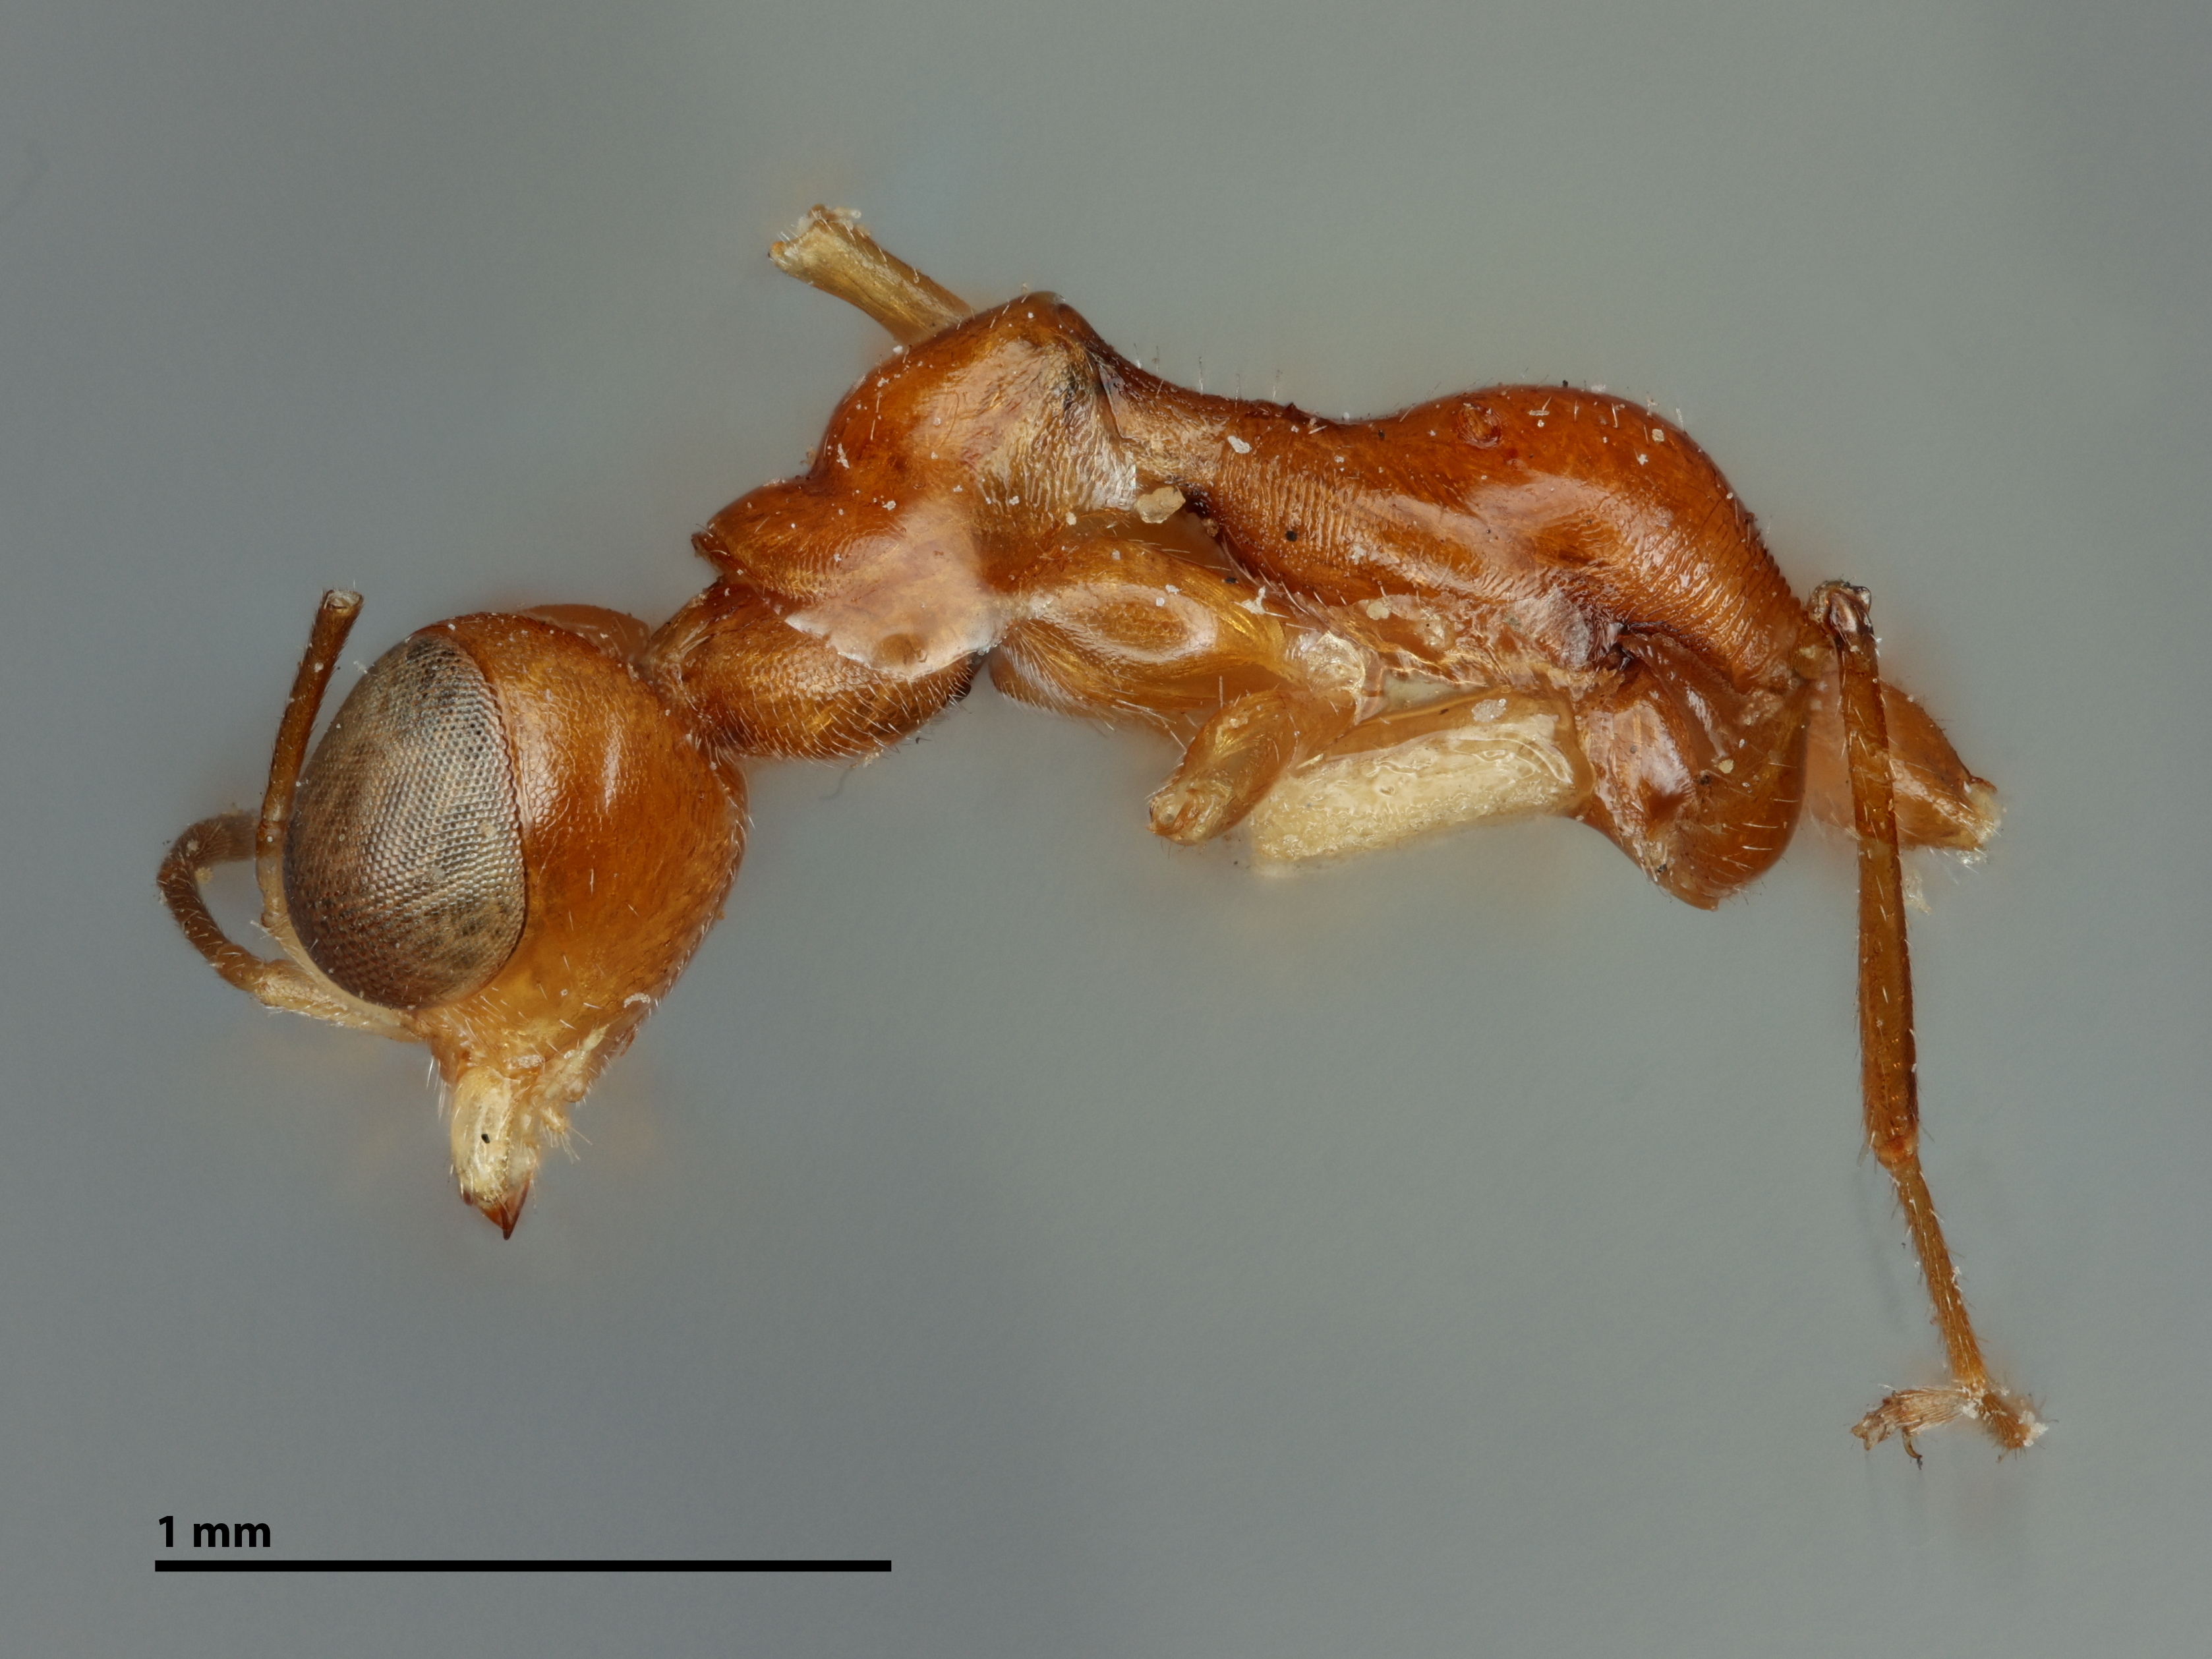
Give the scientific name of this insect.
Gonatopus bicolor
